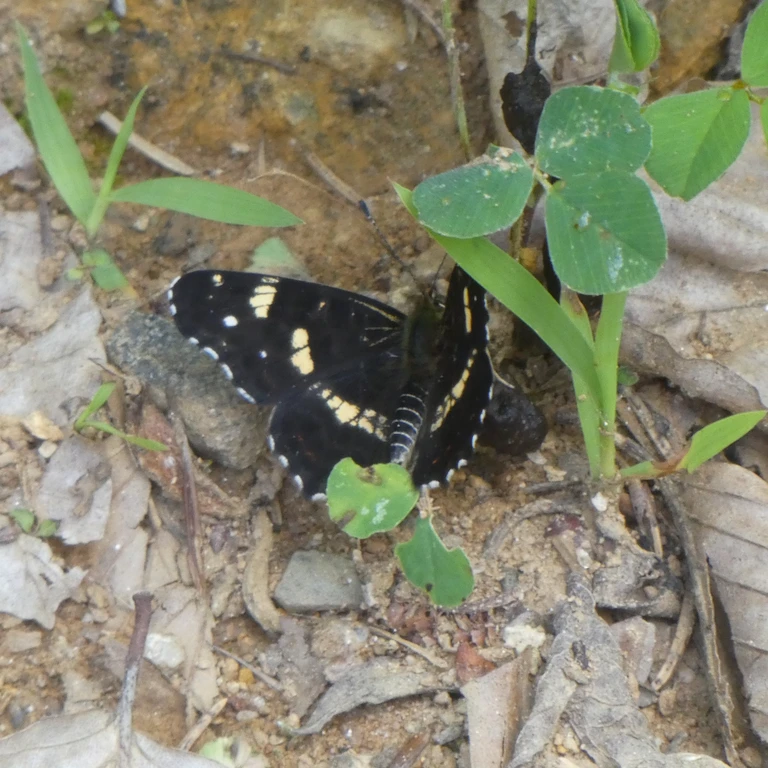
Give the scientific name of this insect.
Araschnia levana
